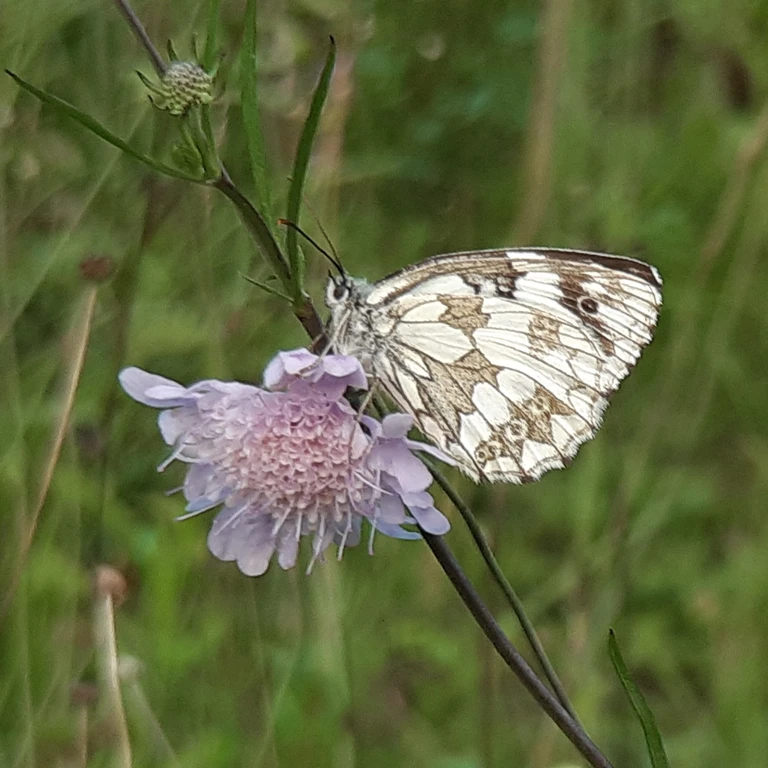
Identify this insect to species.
Melanargia galathea
